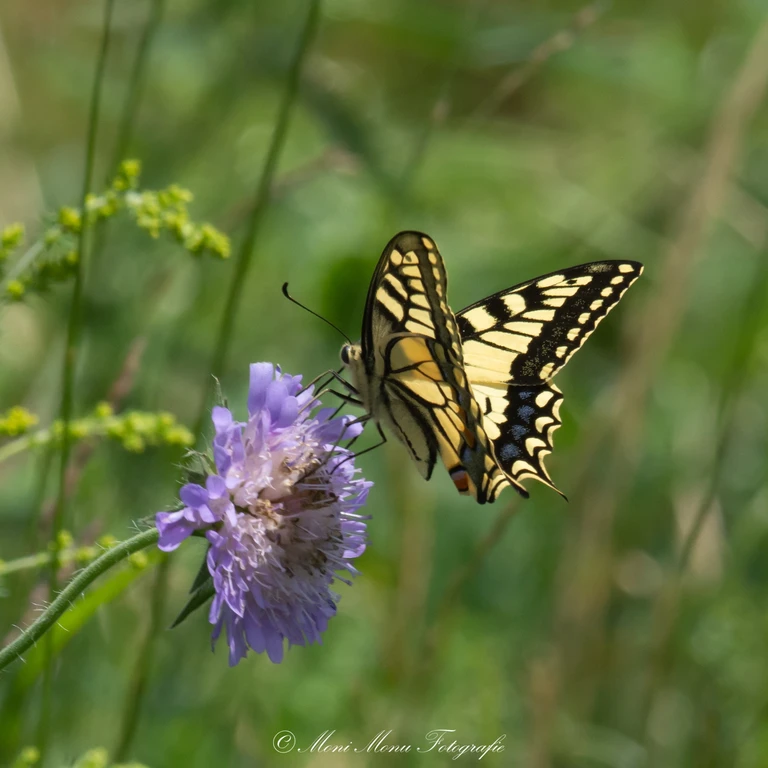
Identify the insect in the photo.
Papilio machaon
